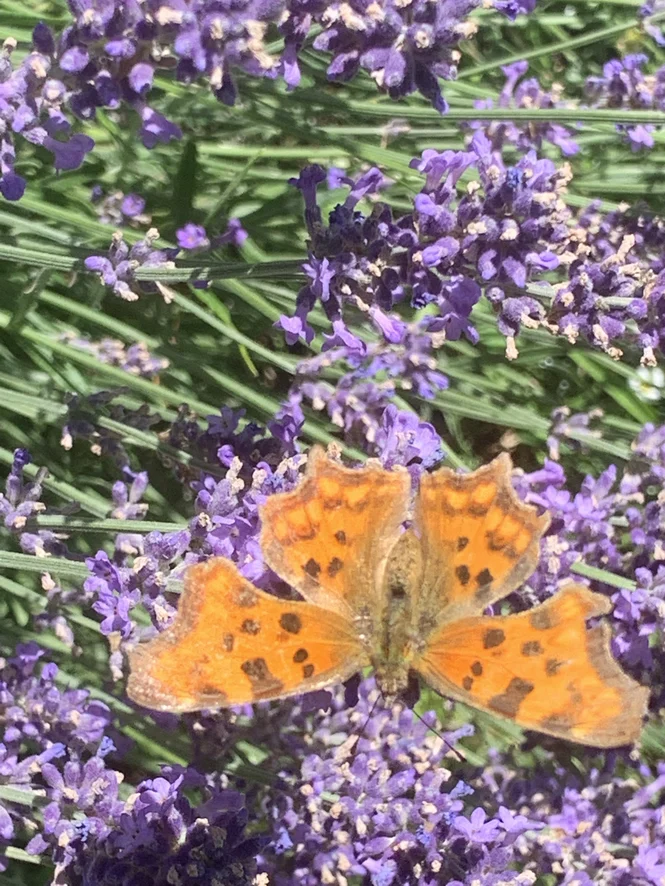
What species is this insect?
Polygonia c-album
